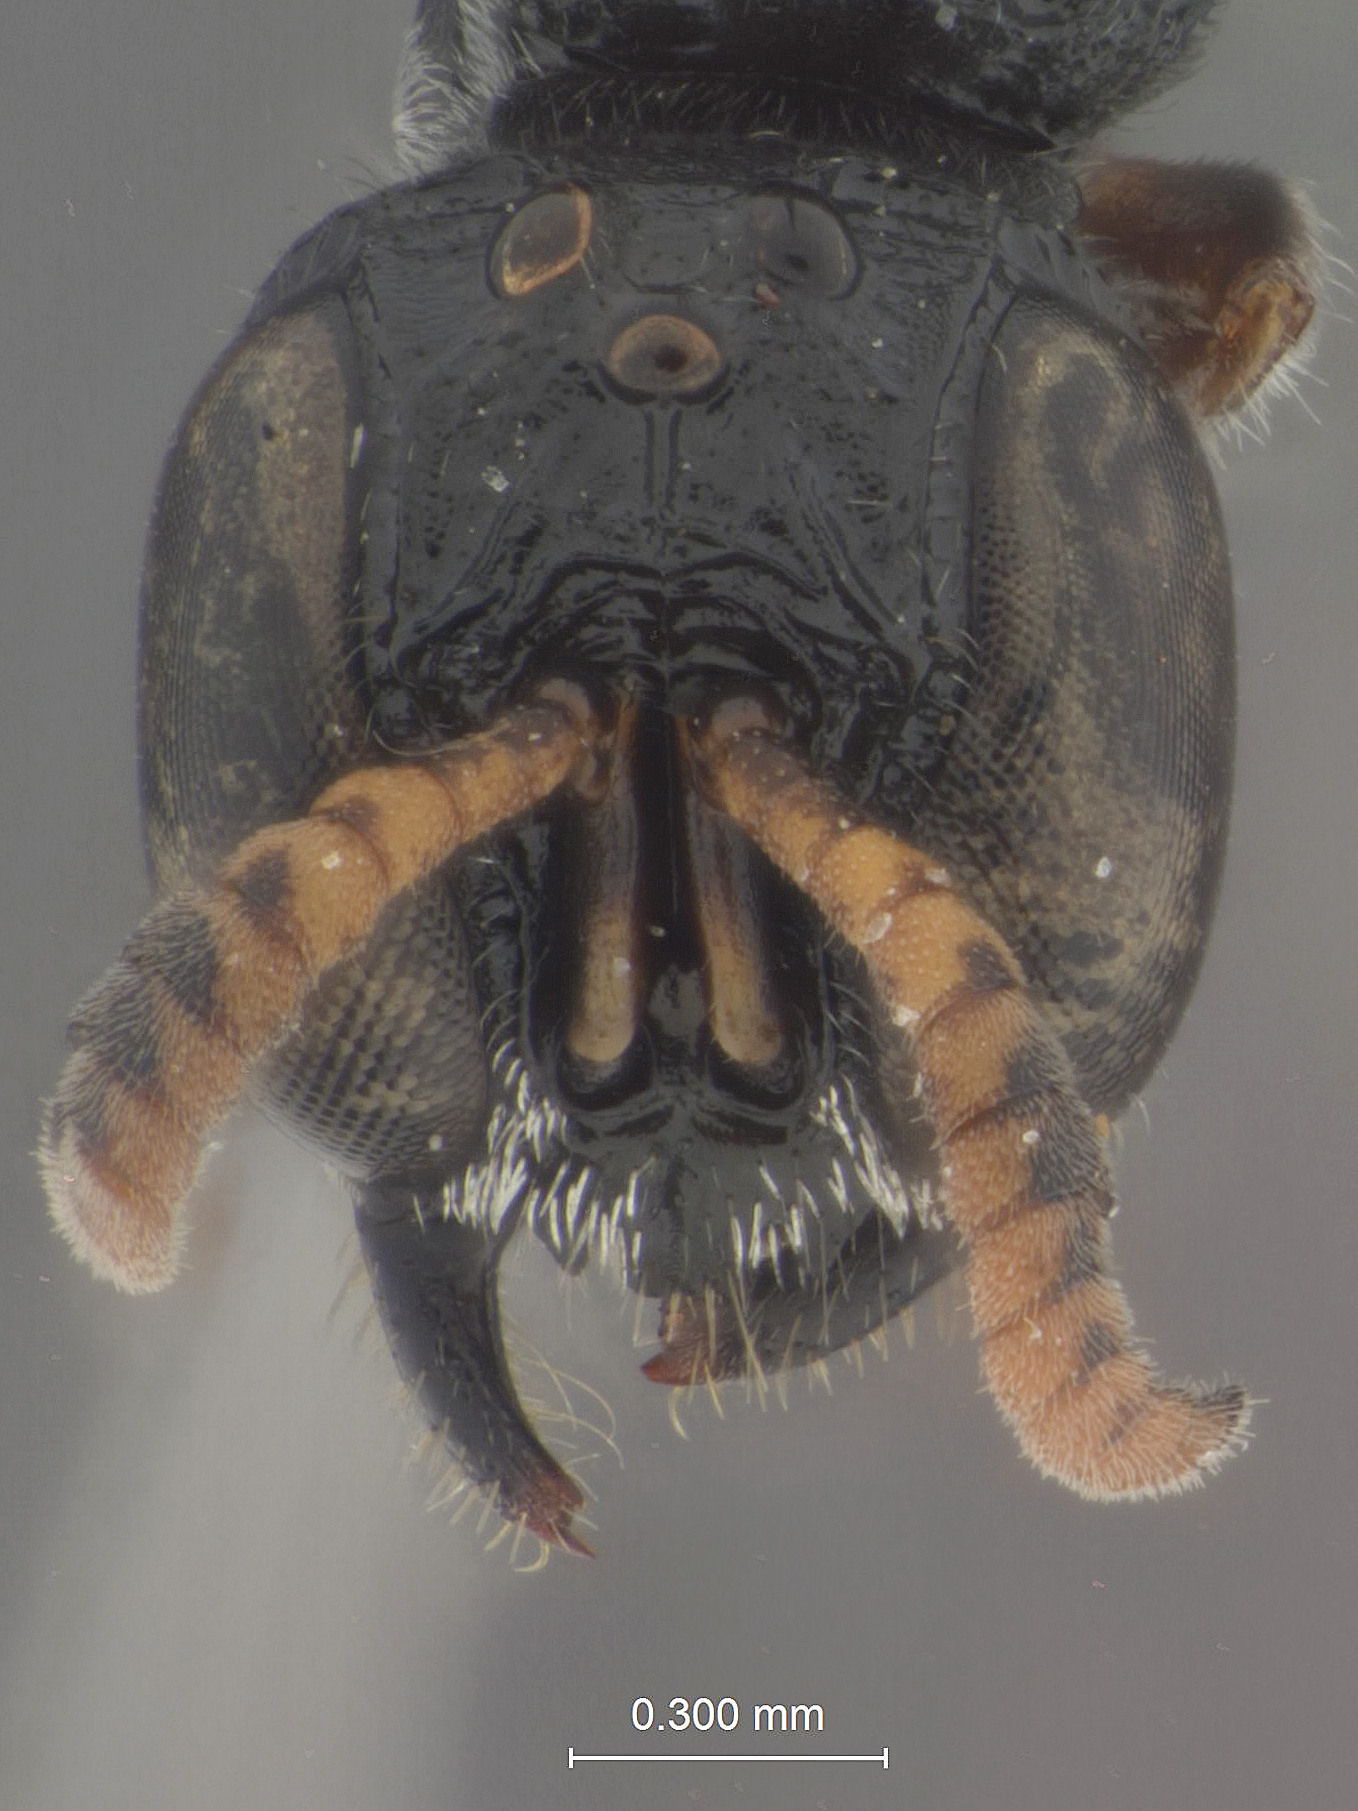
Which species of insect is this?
Polemistus antennatus
